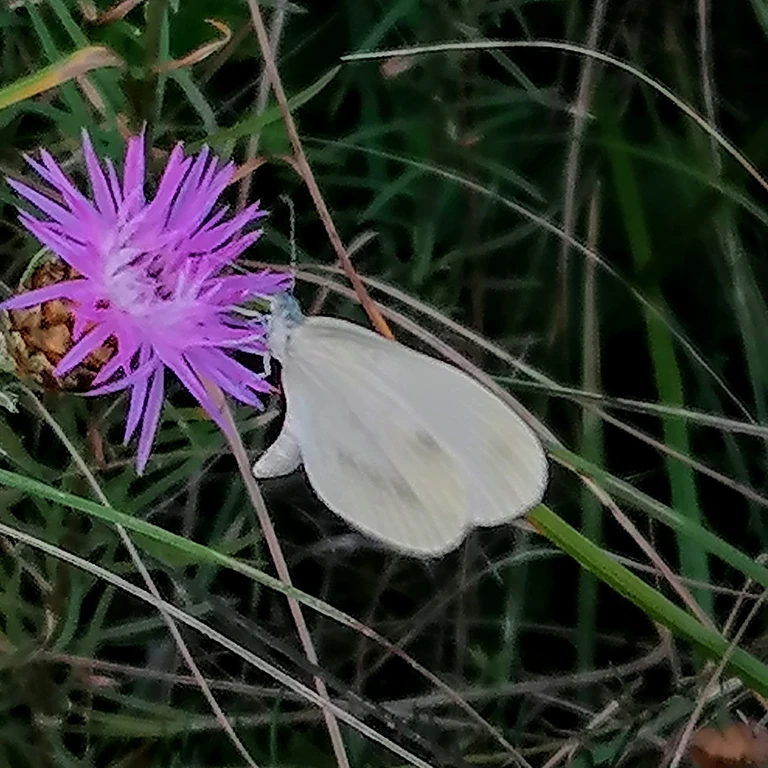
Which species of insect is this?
Leptidea sinapis/juvernica
